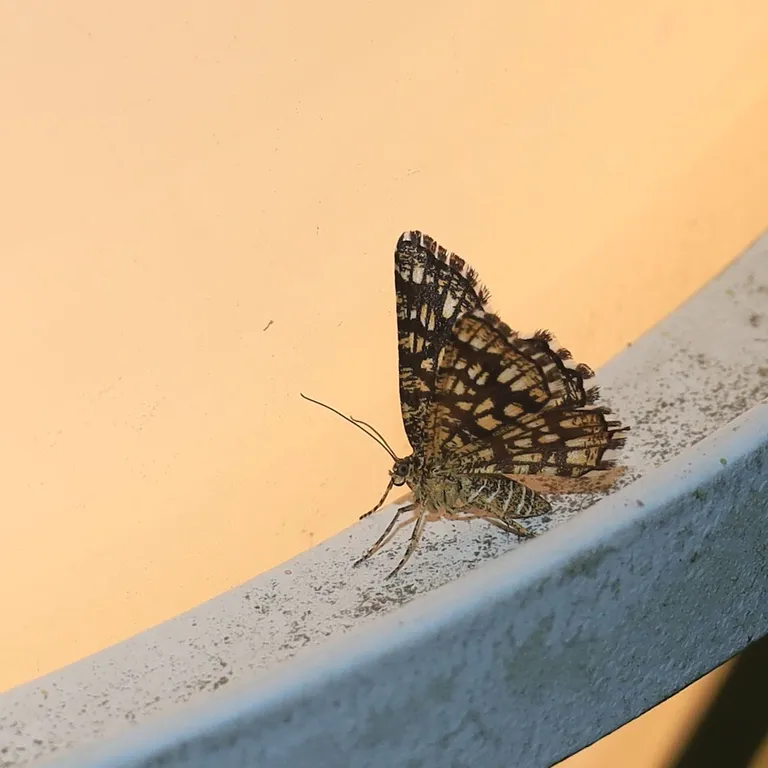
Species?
Chiasmia clathrata
